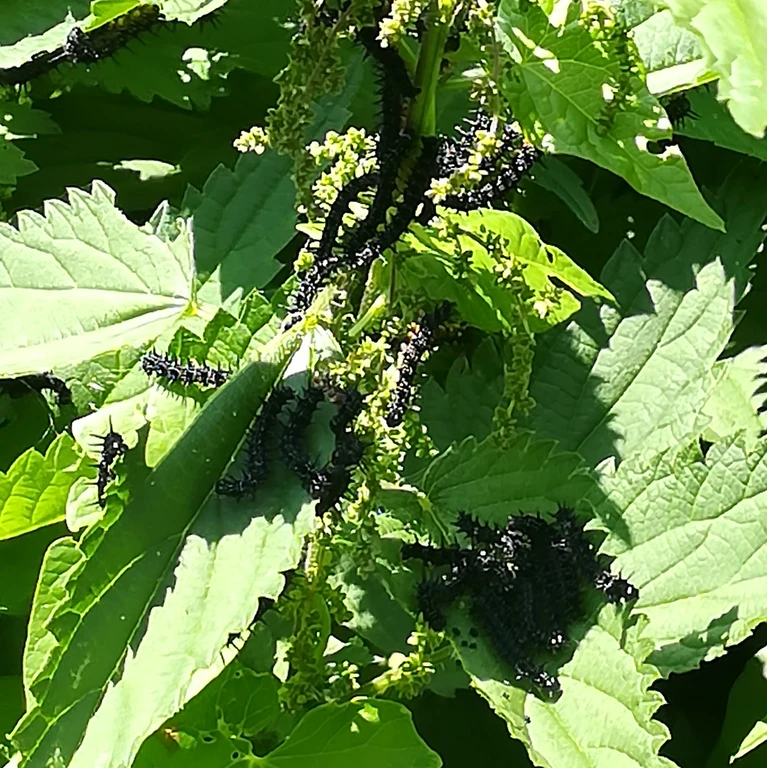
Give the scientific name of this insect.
Aglais io
